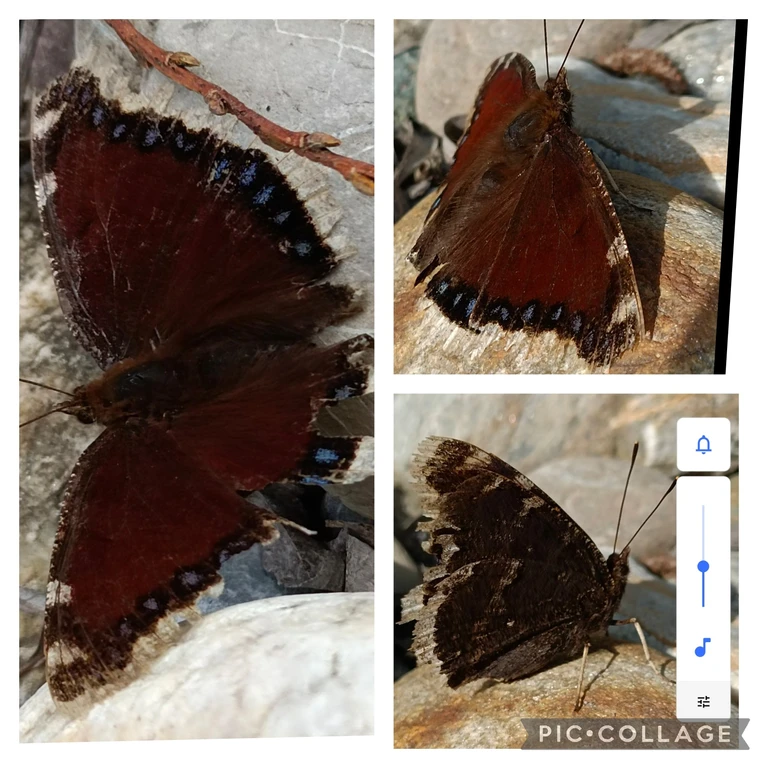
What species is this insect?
Nymphalis antiopa
